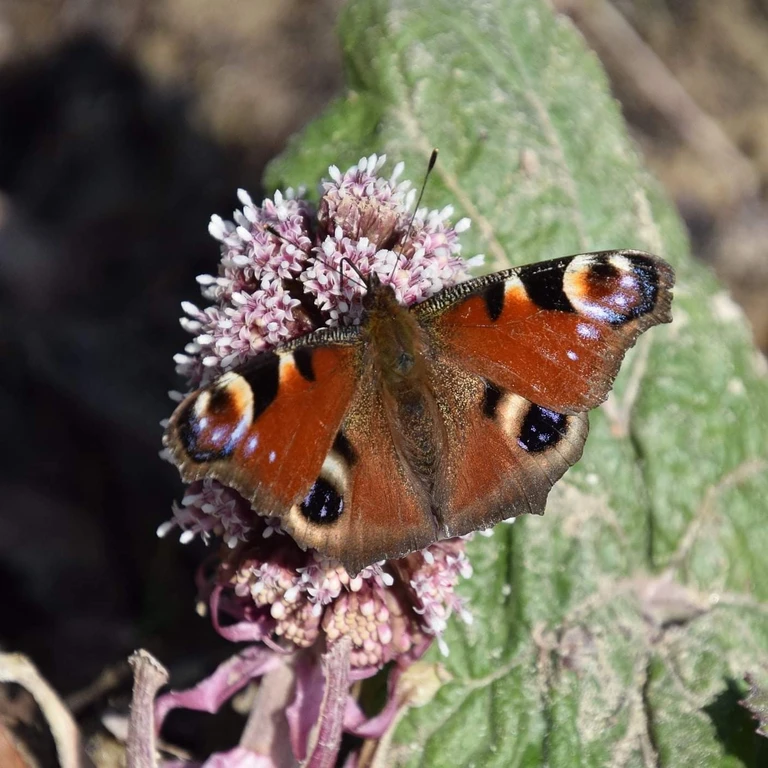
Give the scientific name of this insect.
Aglais io
